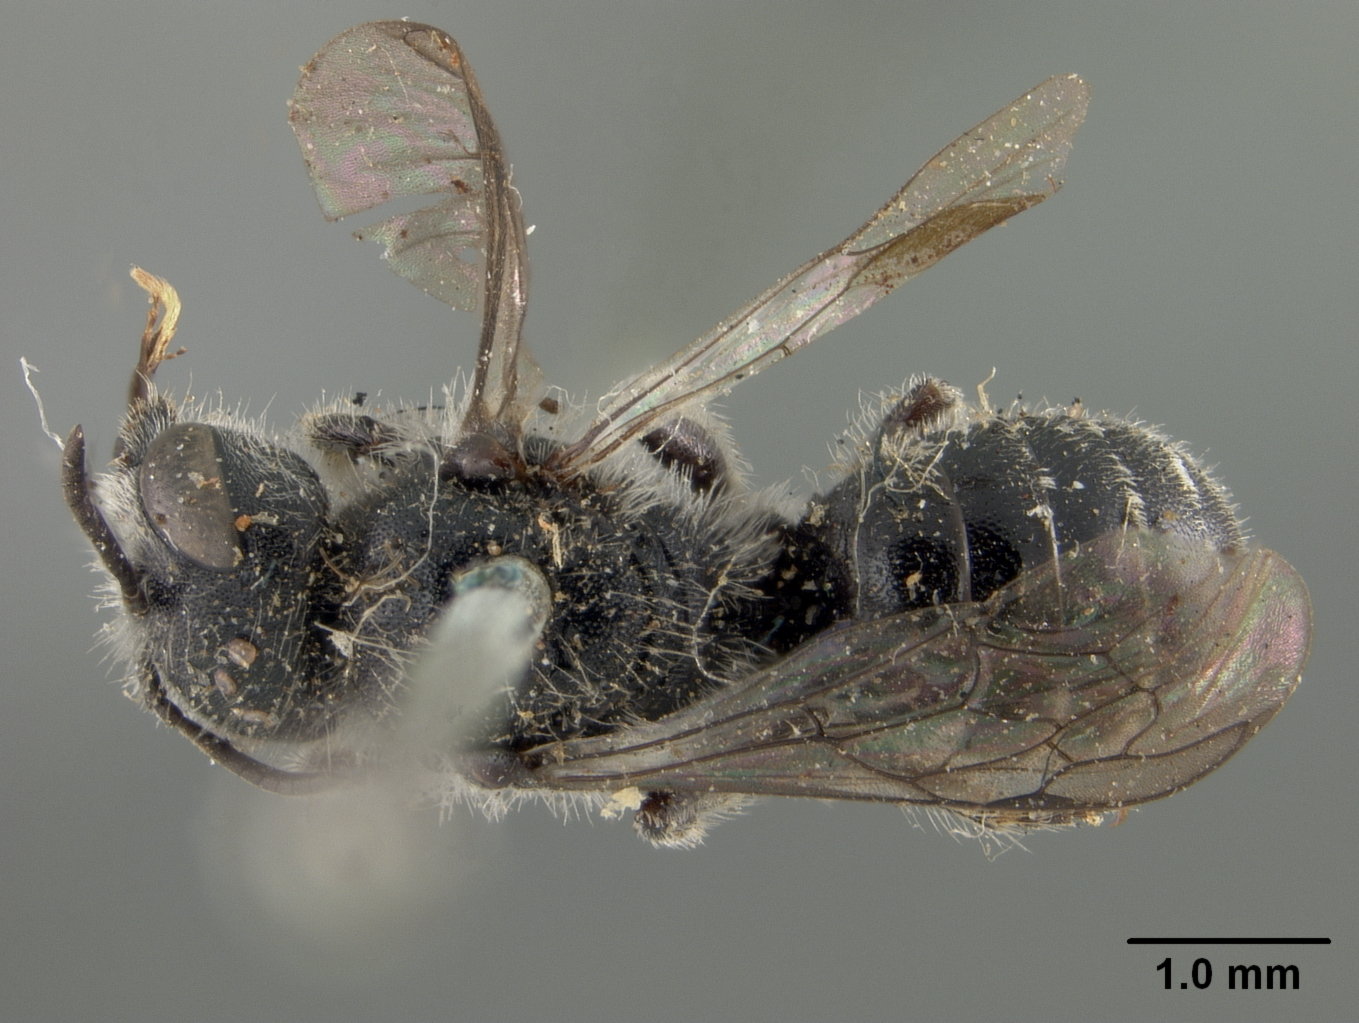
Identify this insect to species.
Robertsonella gleasoni
